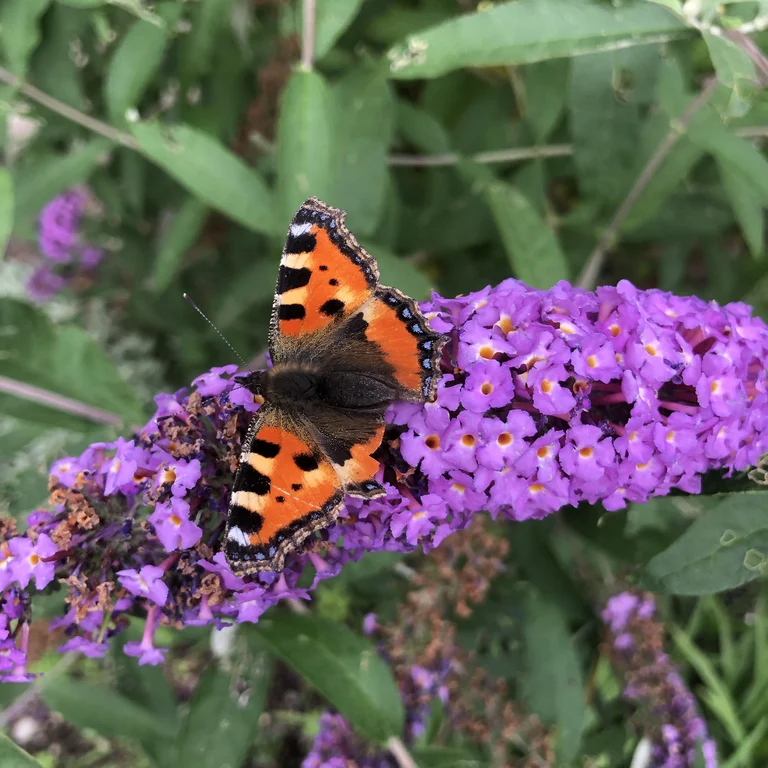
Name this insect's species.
Aglais urticae
